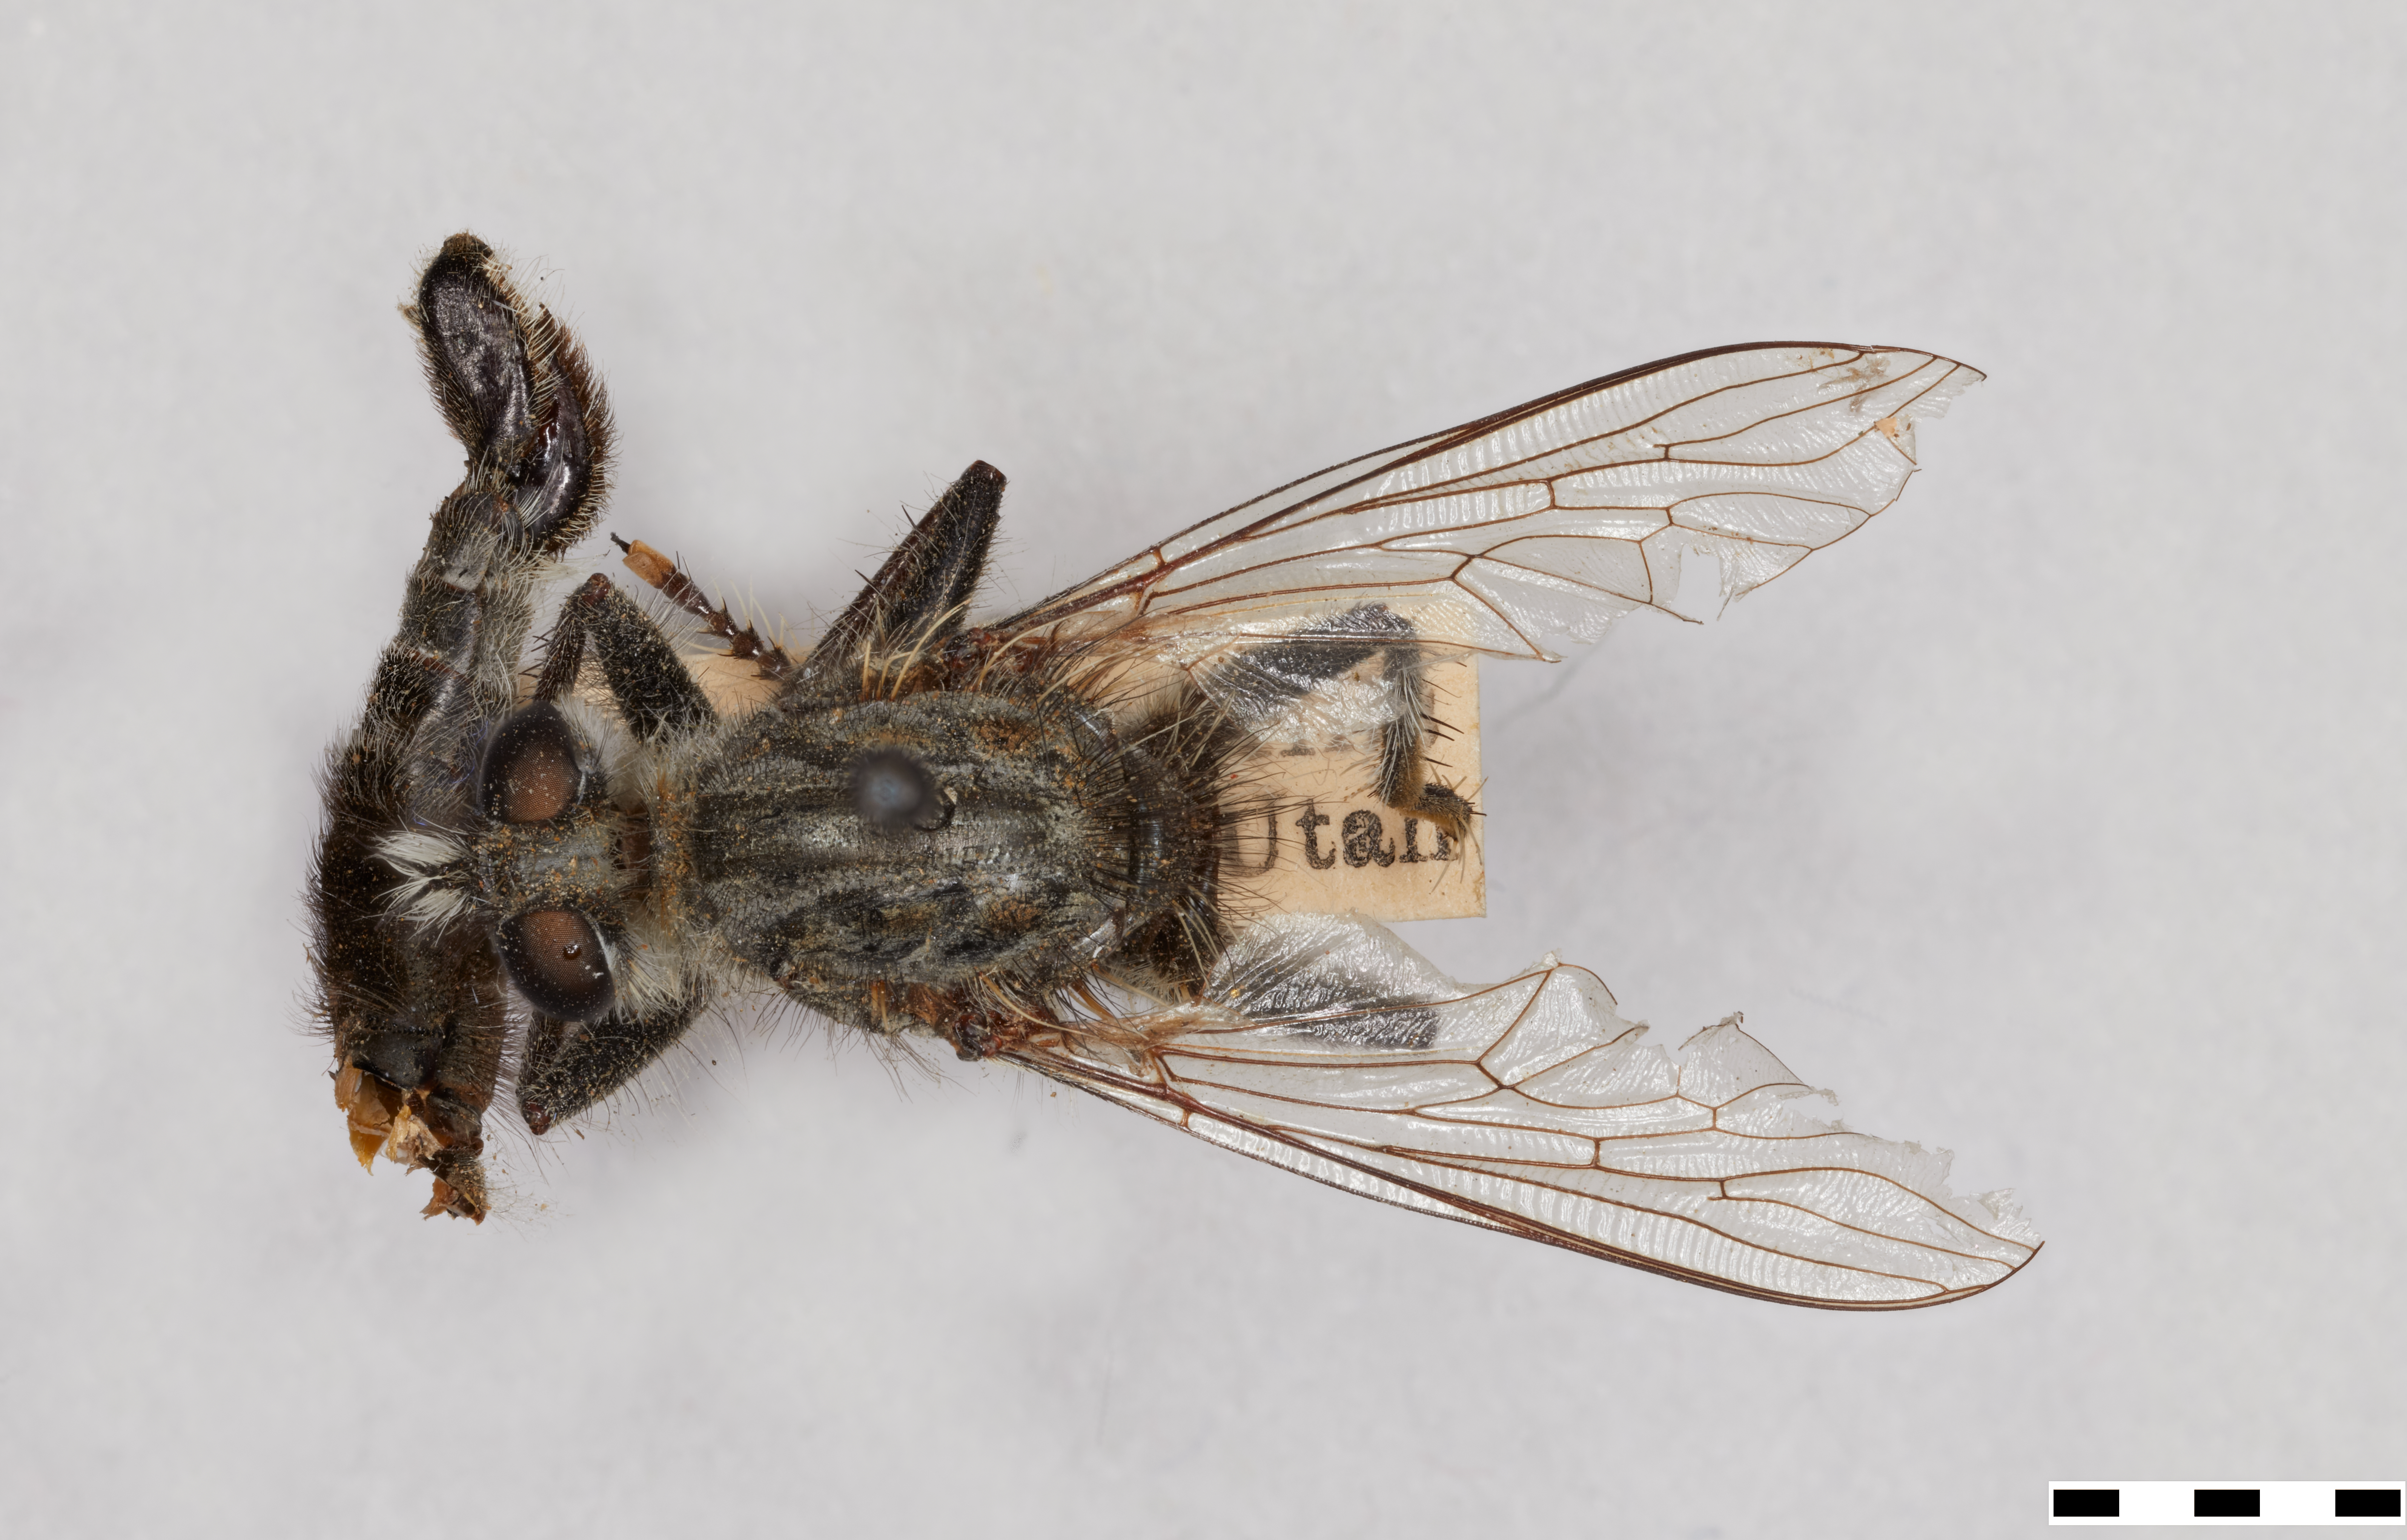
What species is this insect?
Erax subpilosa
